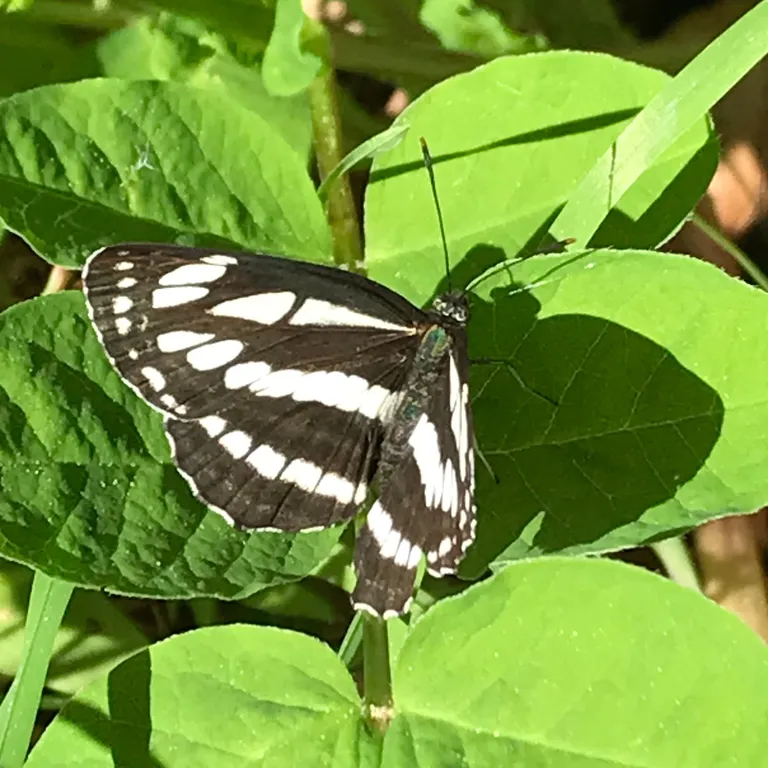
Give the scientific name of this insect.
Neptis sappho
